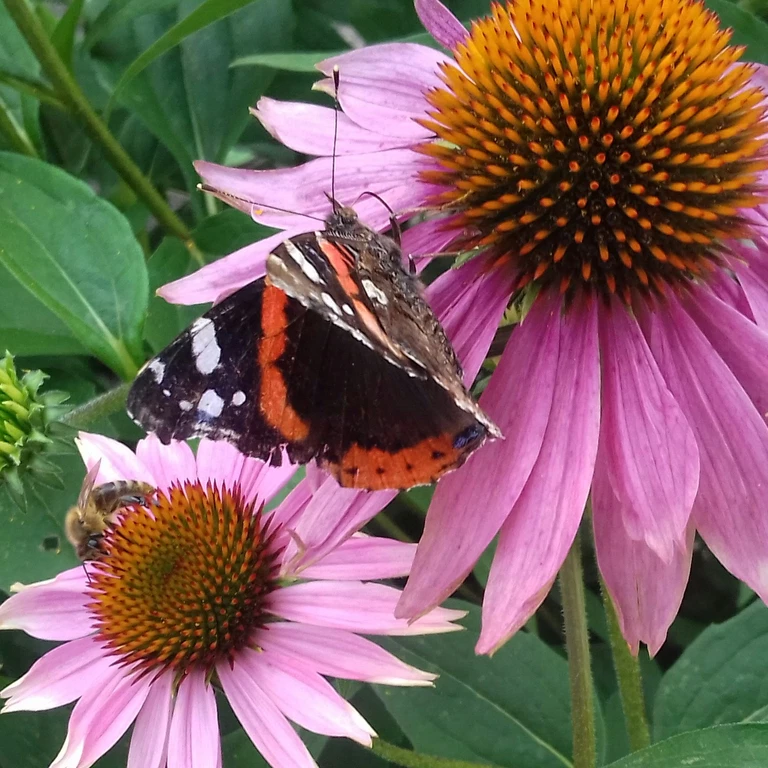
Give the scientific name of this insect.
Vanessa atalanta
